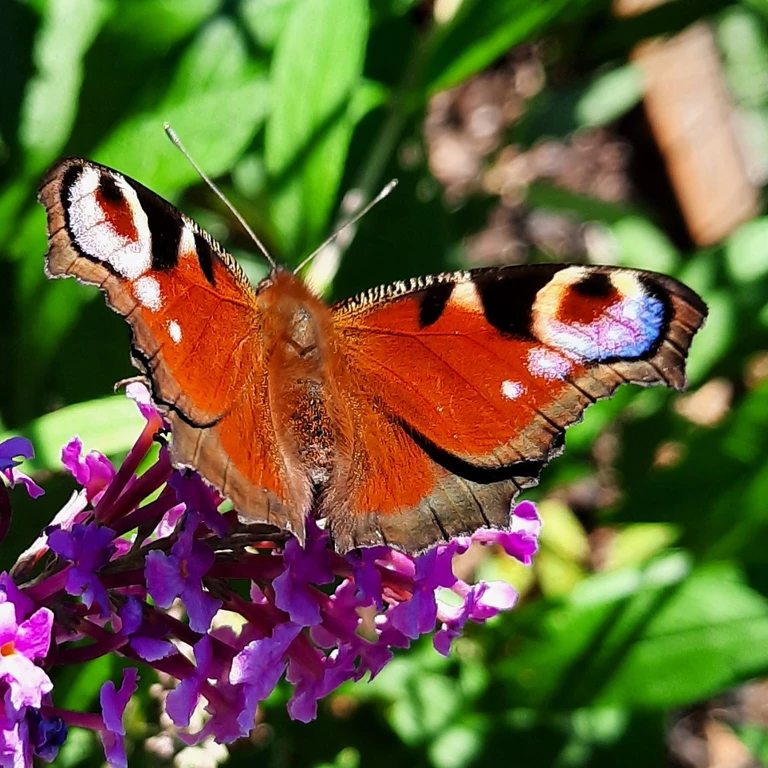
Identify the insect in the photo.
Aglais io
